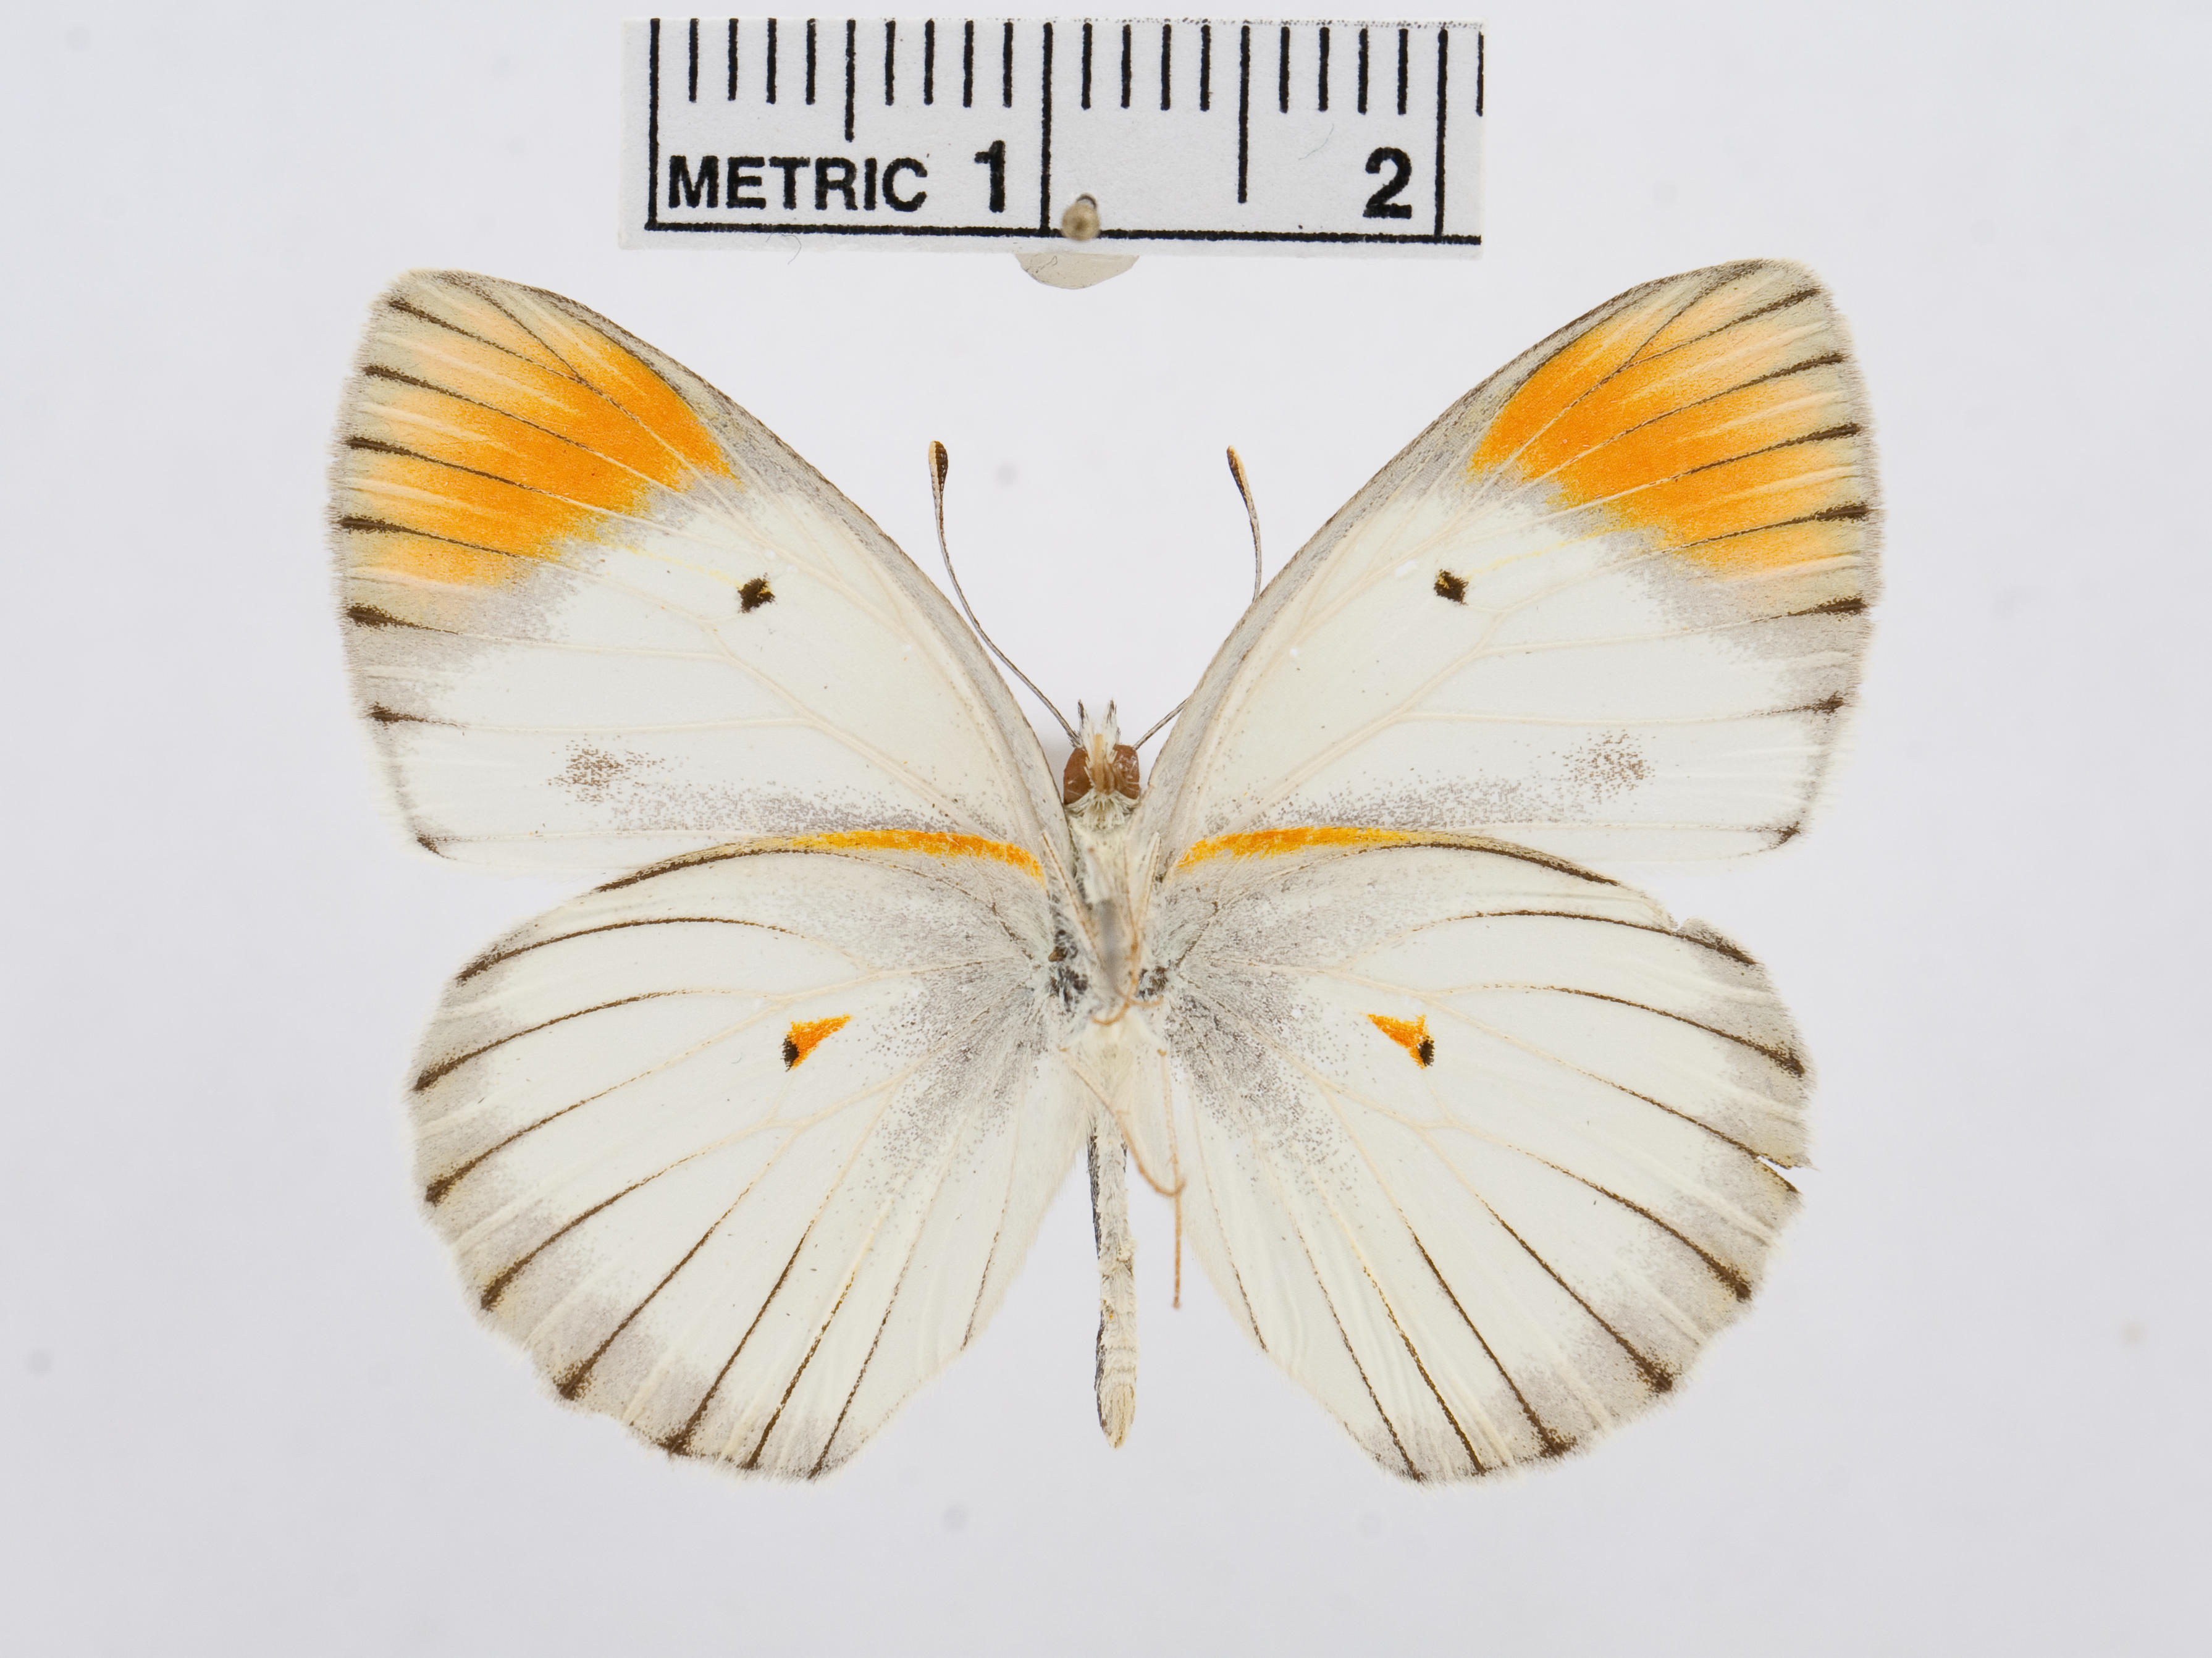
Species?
Colotis antevippe
